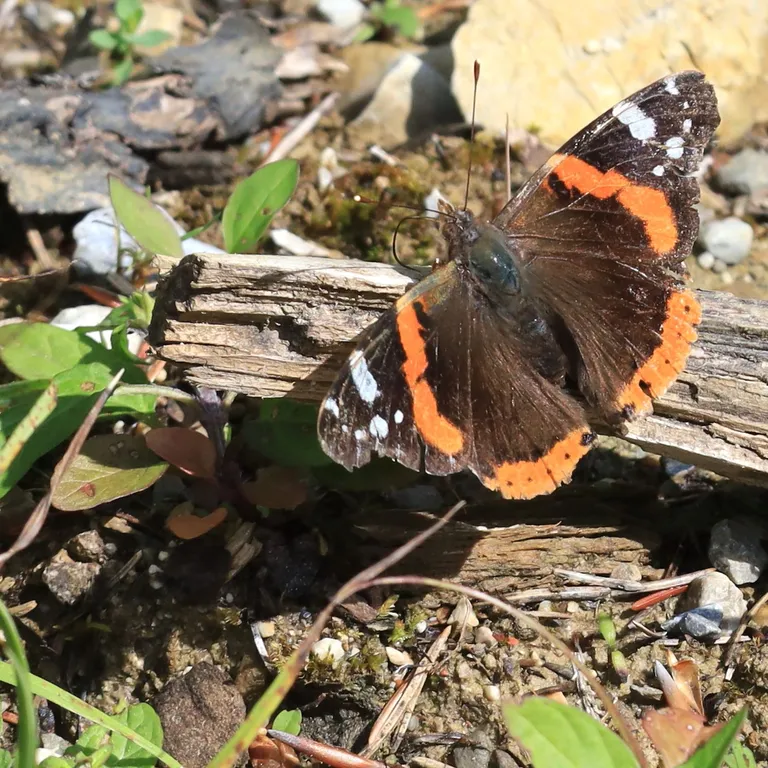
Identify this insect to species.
Vanessa atalanta
